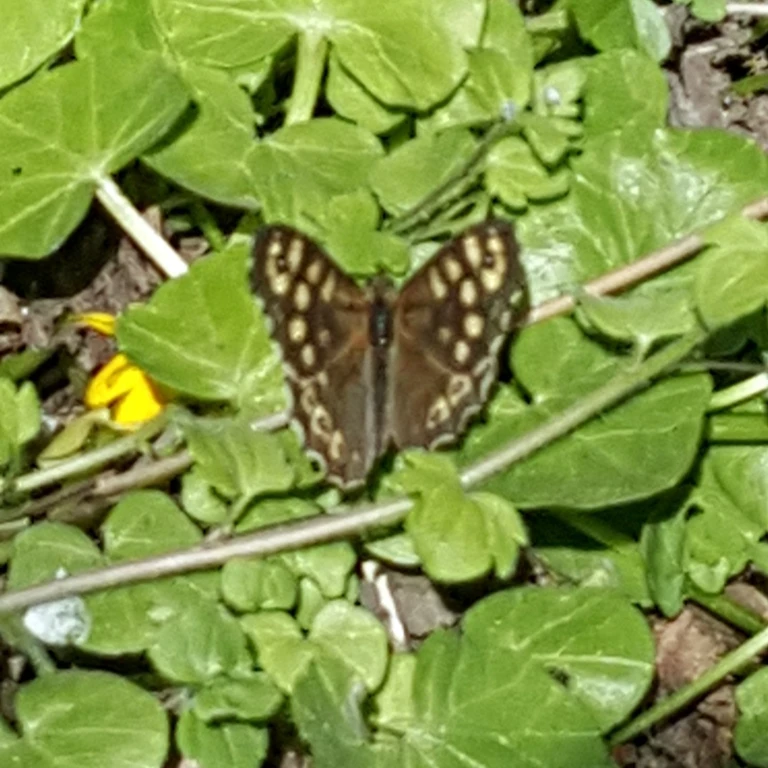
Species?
Pararge aegeria
